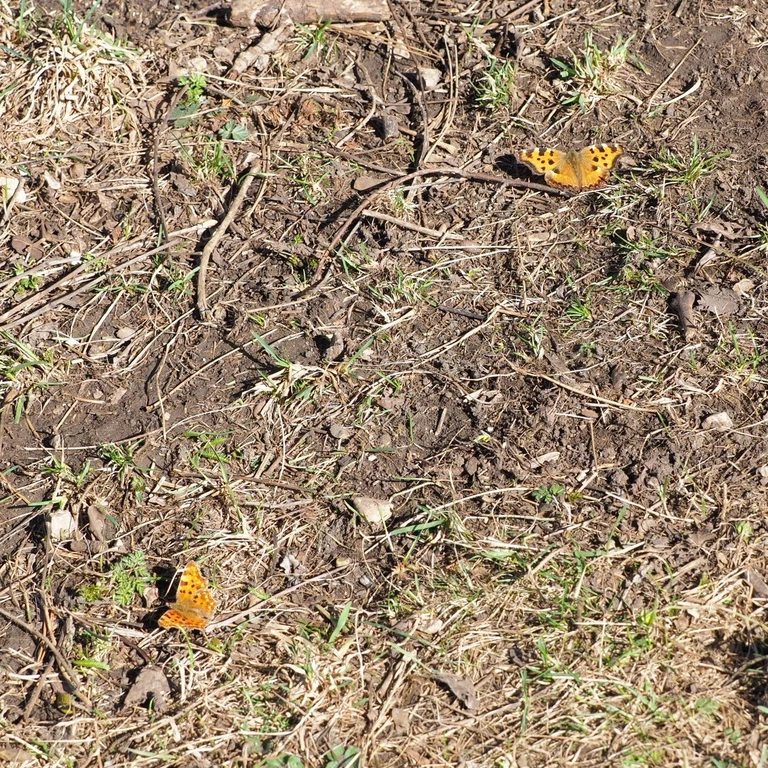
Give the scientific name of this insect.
Nymphalis polychloros
